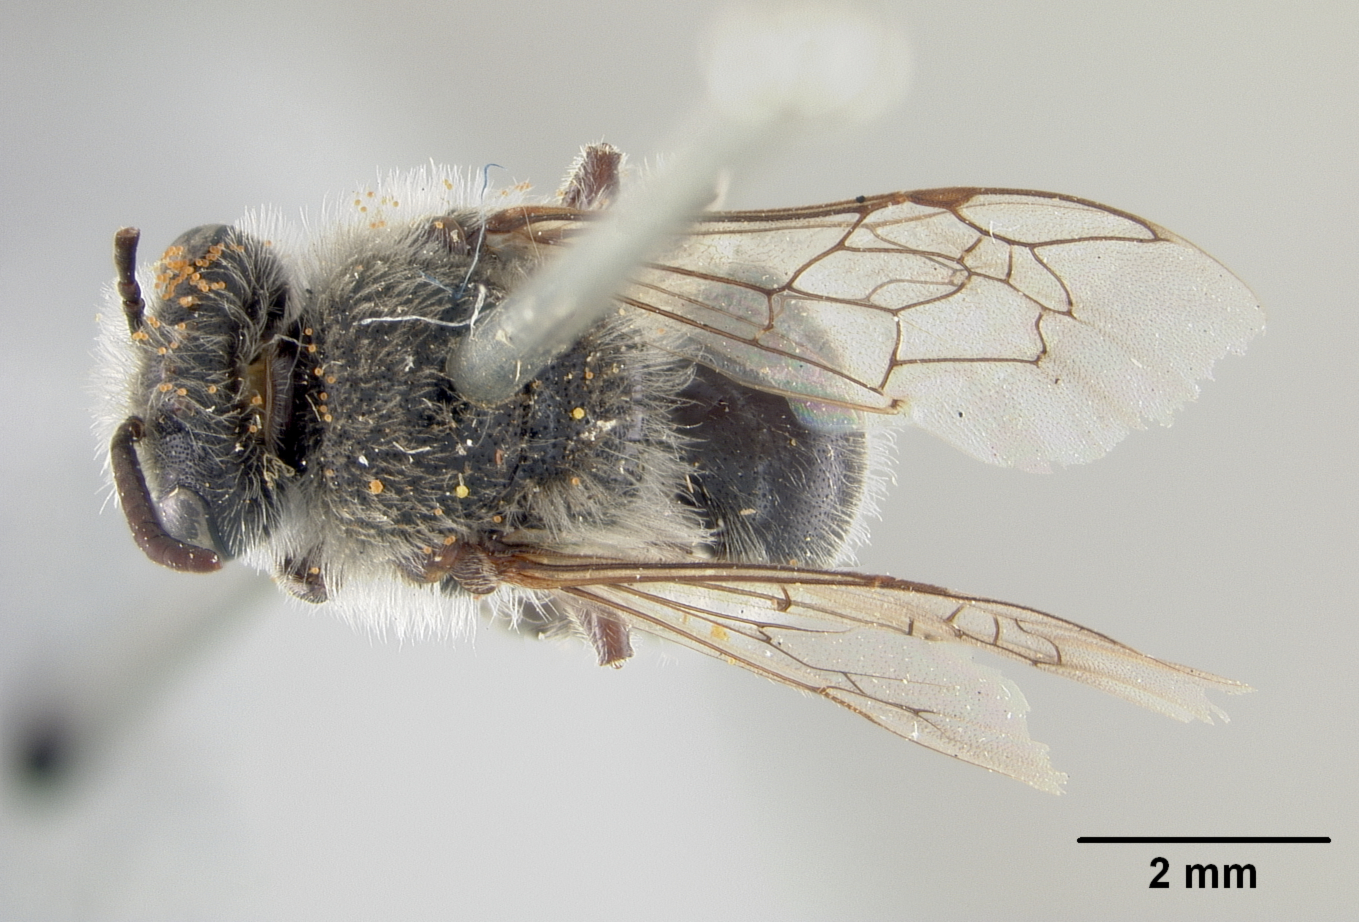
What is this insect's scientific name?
Colletes opuntiae
